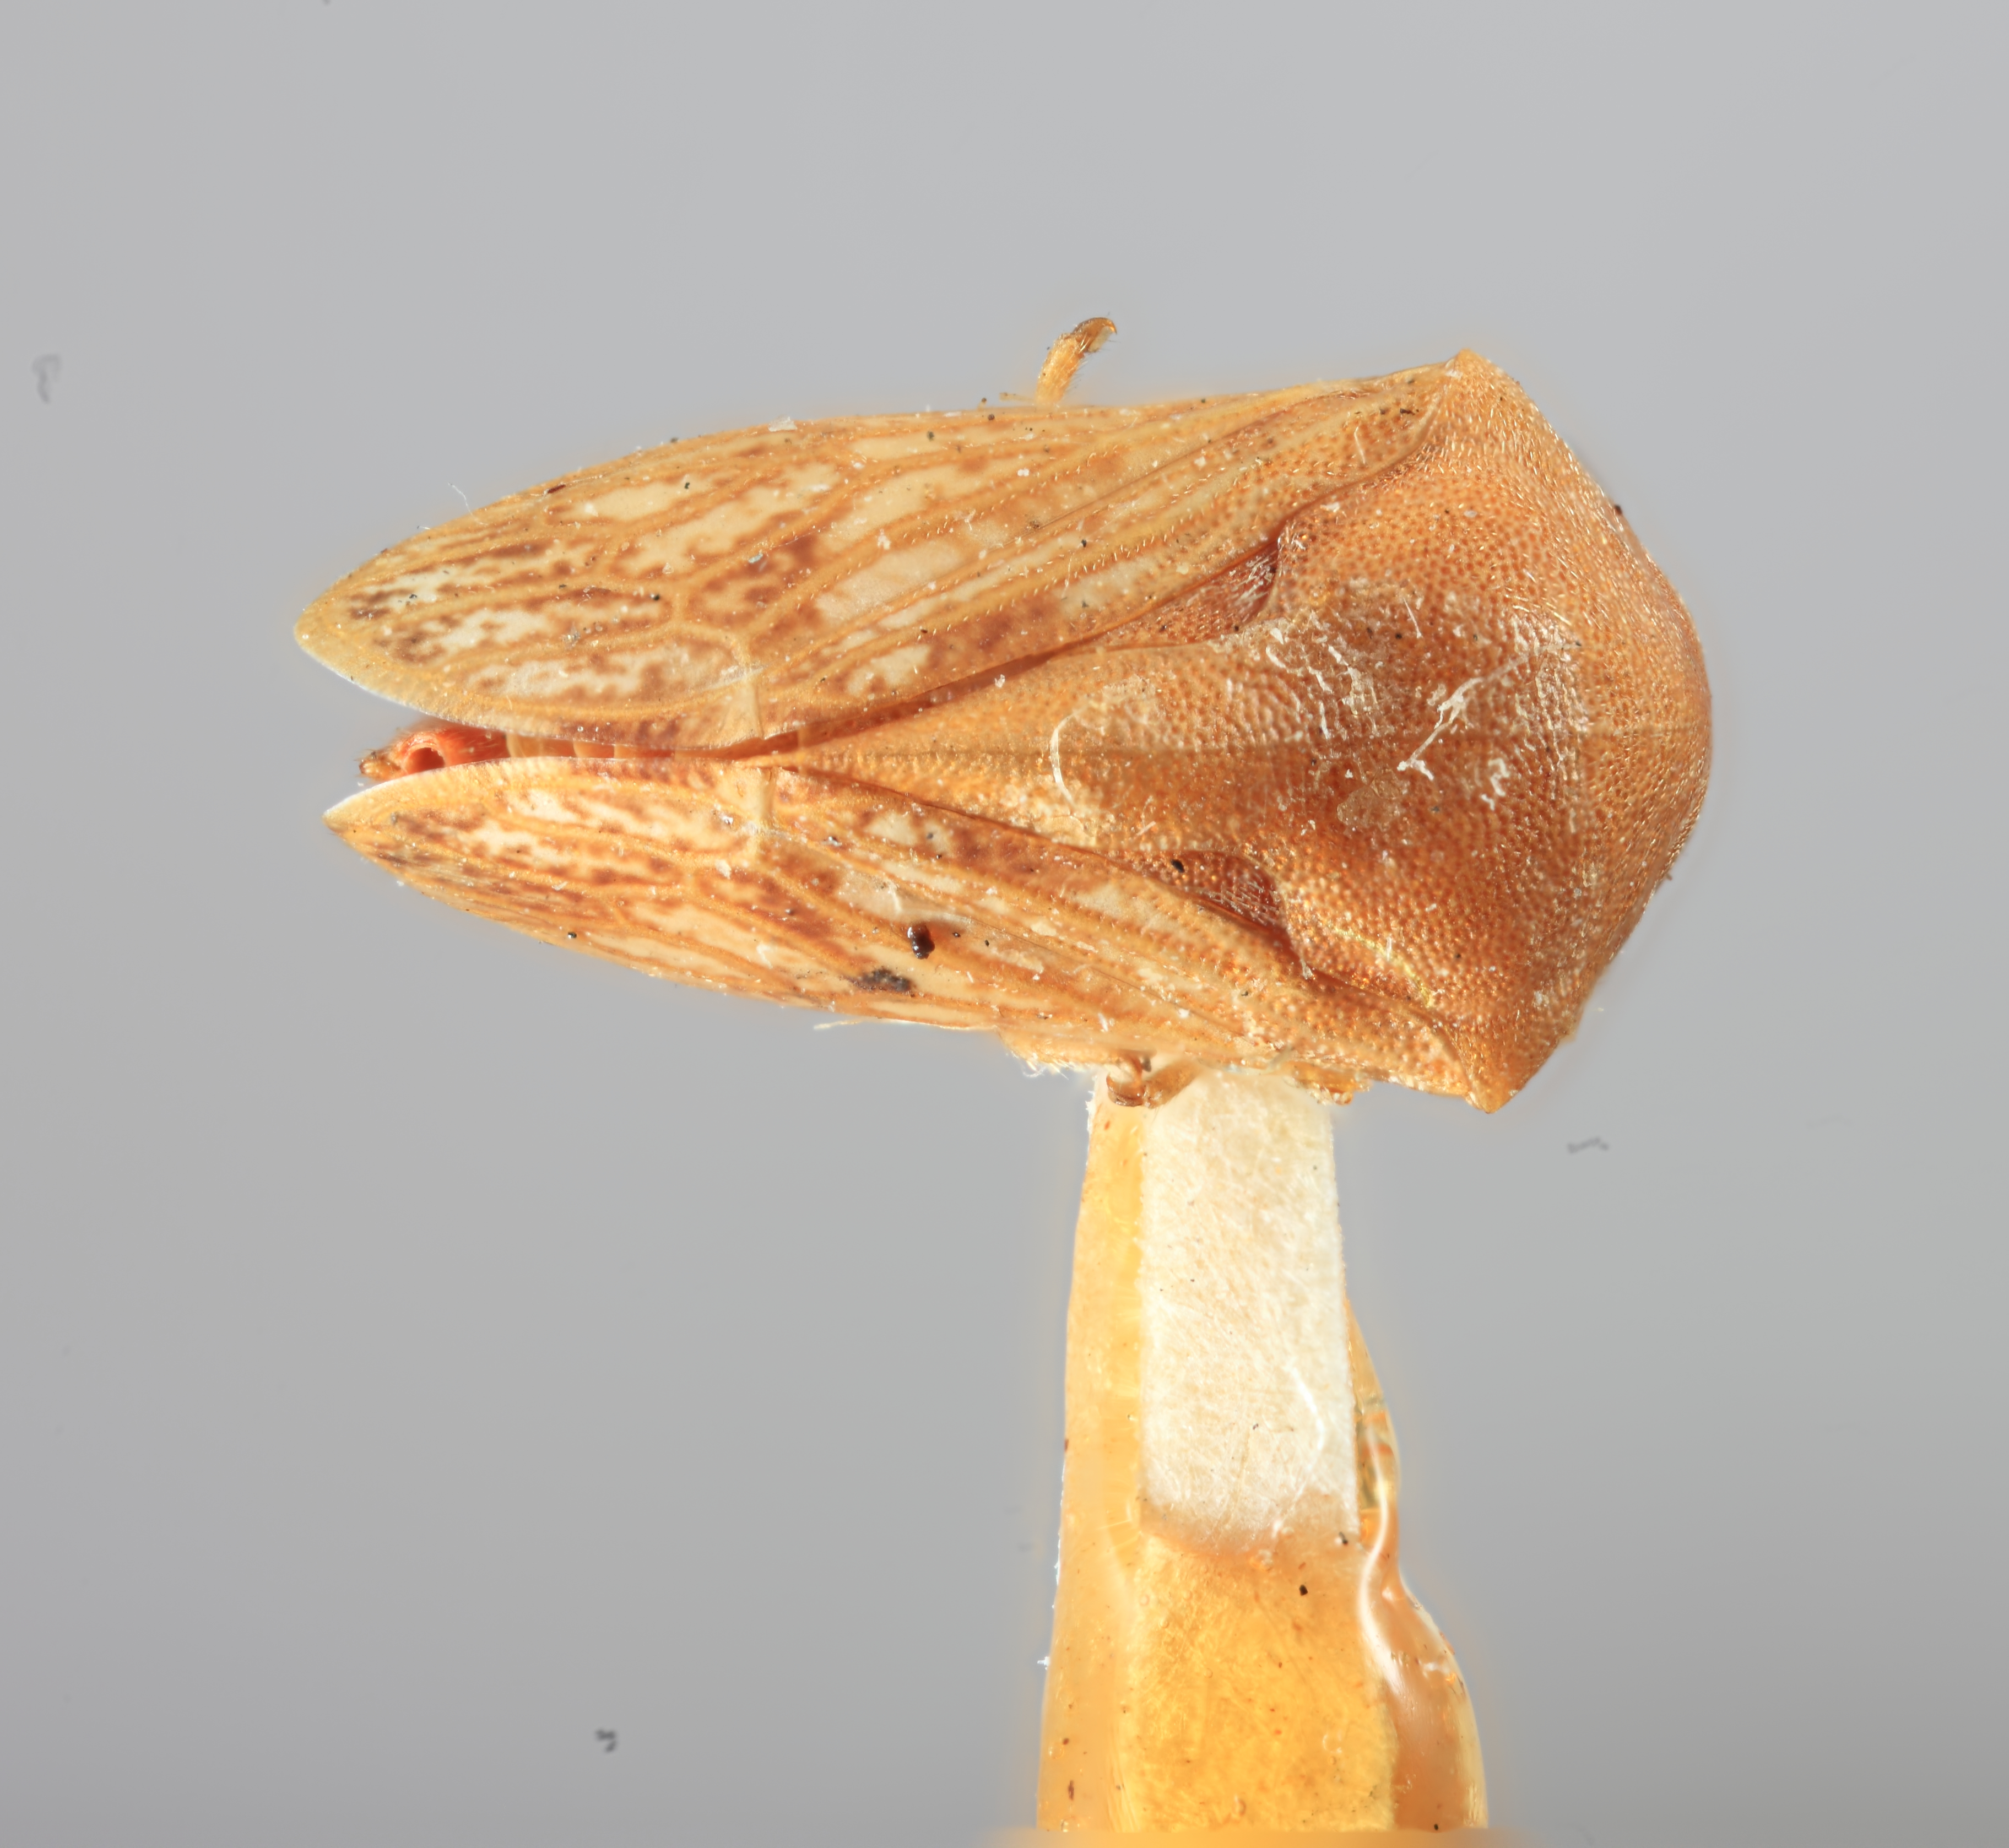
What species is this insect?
Gargara luteipennis
